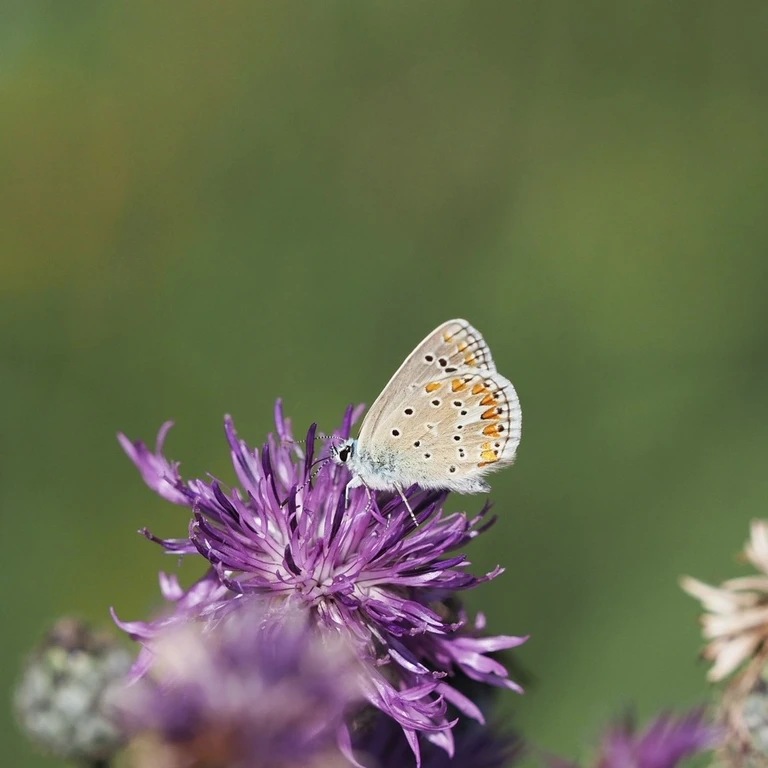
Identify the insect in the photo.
Polyommatus icarus
